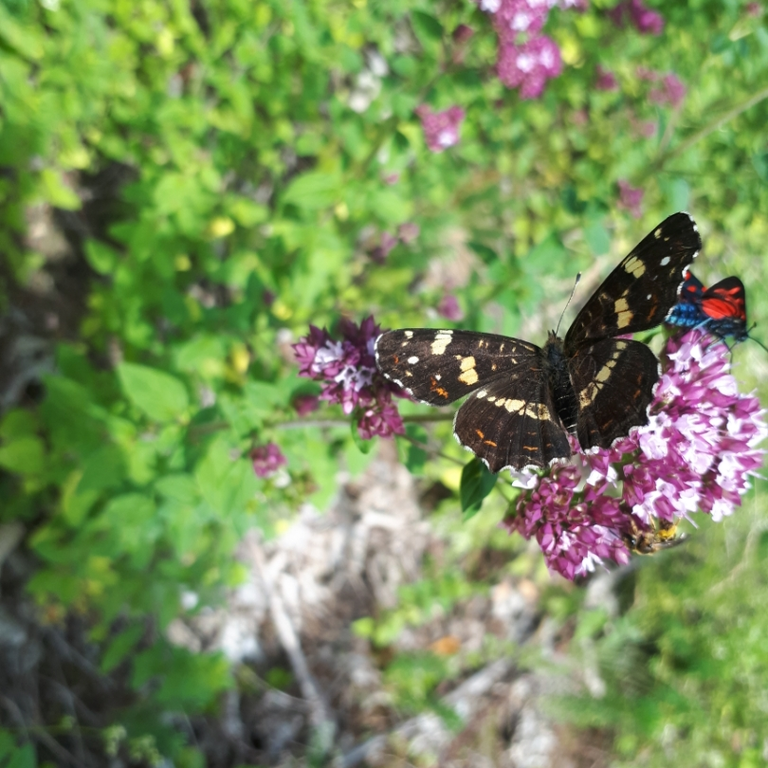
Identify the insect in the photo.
Araschnia levana
